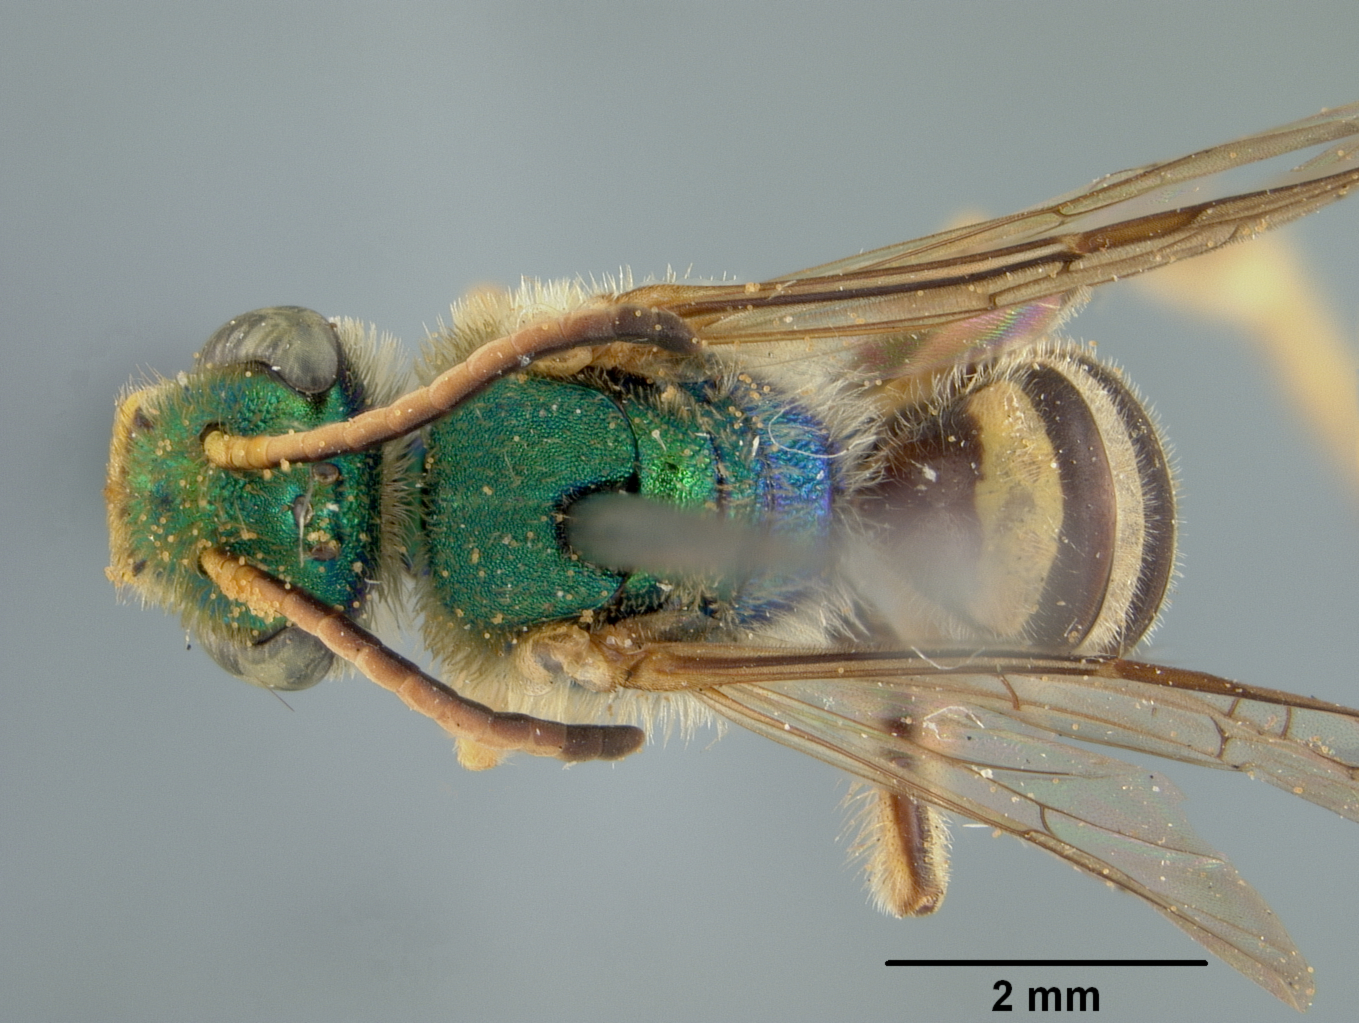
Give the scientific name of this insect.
Agapostemon nasutus
